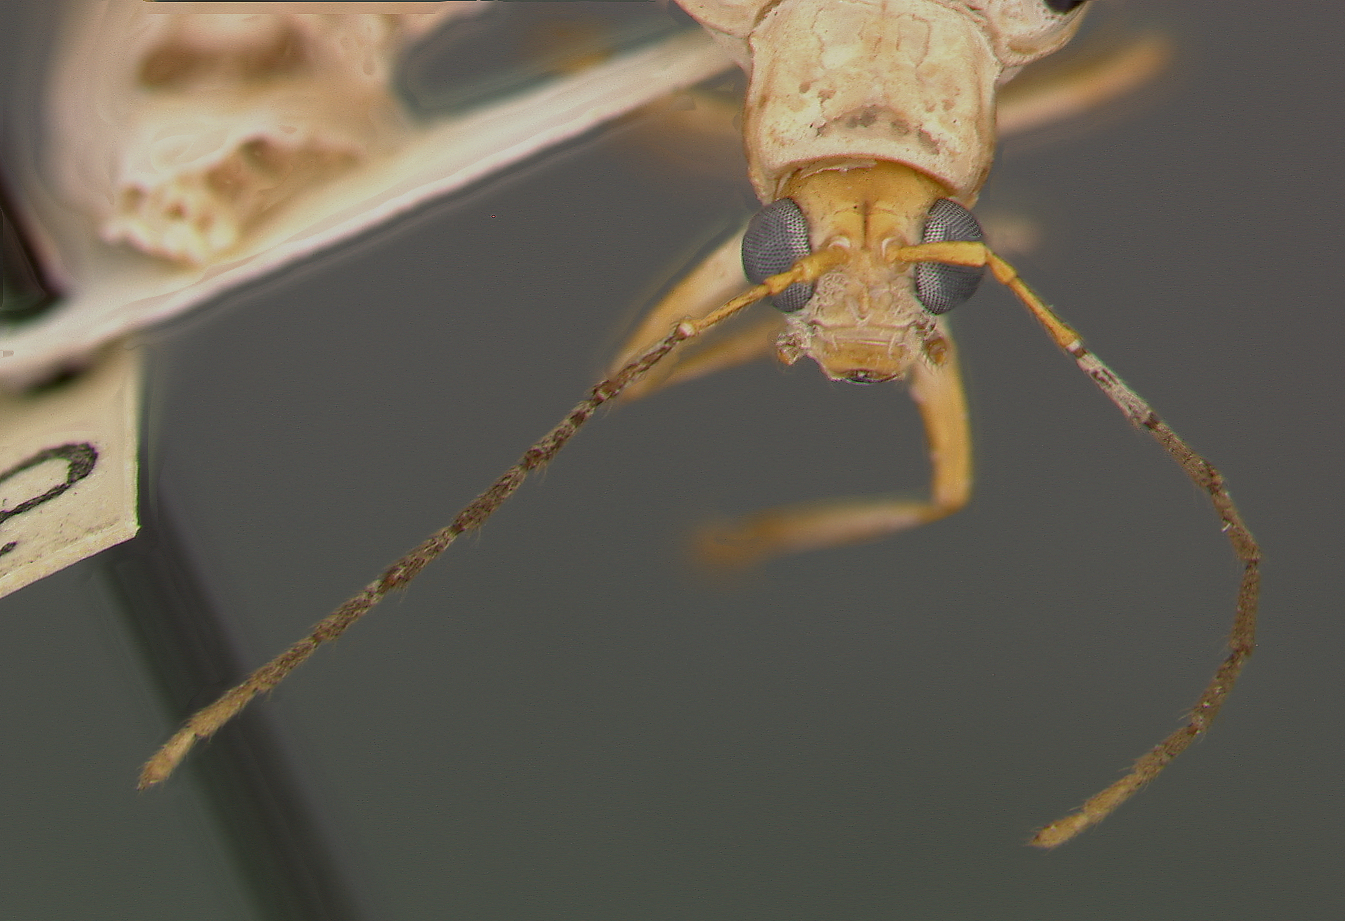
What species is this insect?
Neobrotica decimsignata
